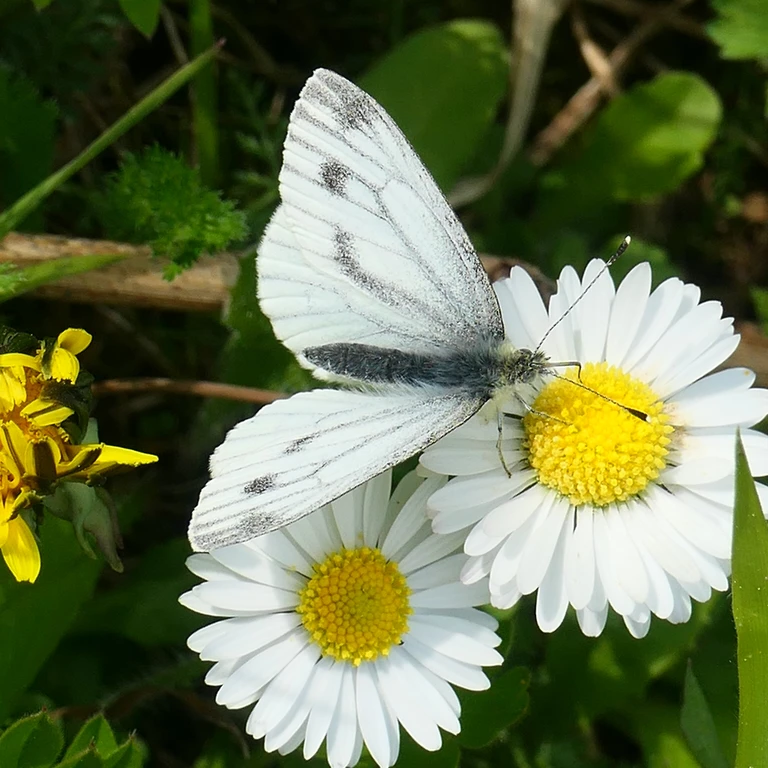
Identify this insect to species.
Pieris napi
